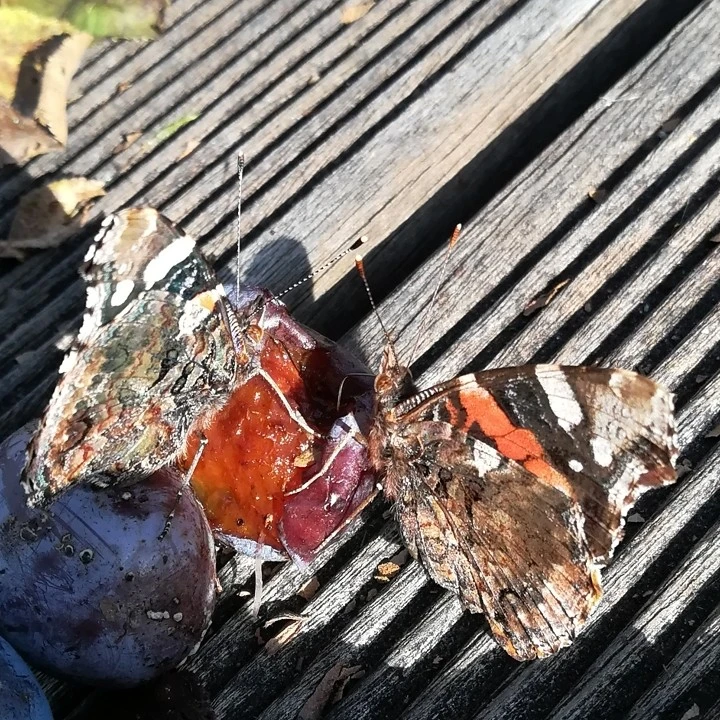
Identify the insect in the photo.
Vanessa atalanta
